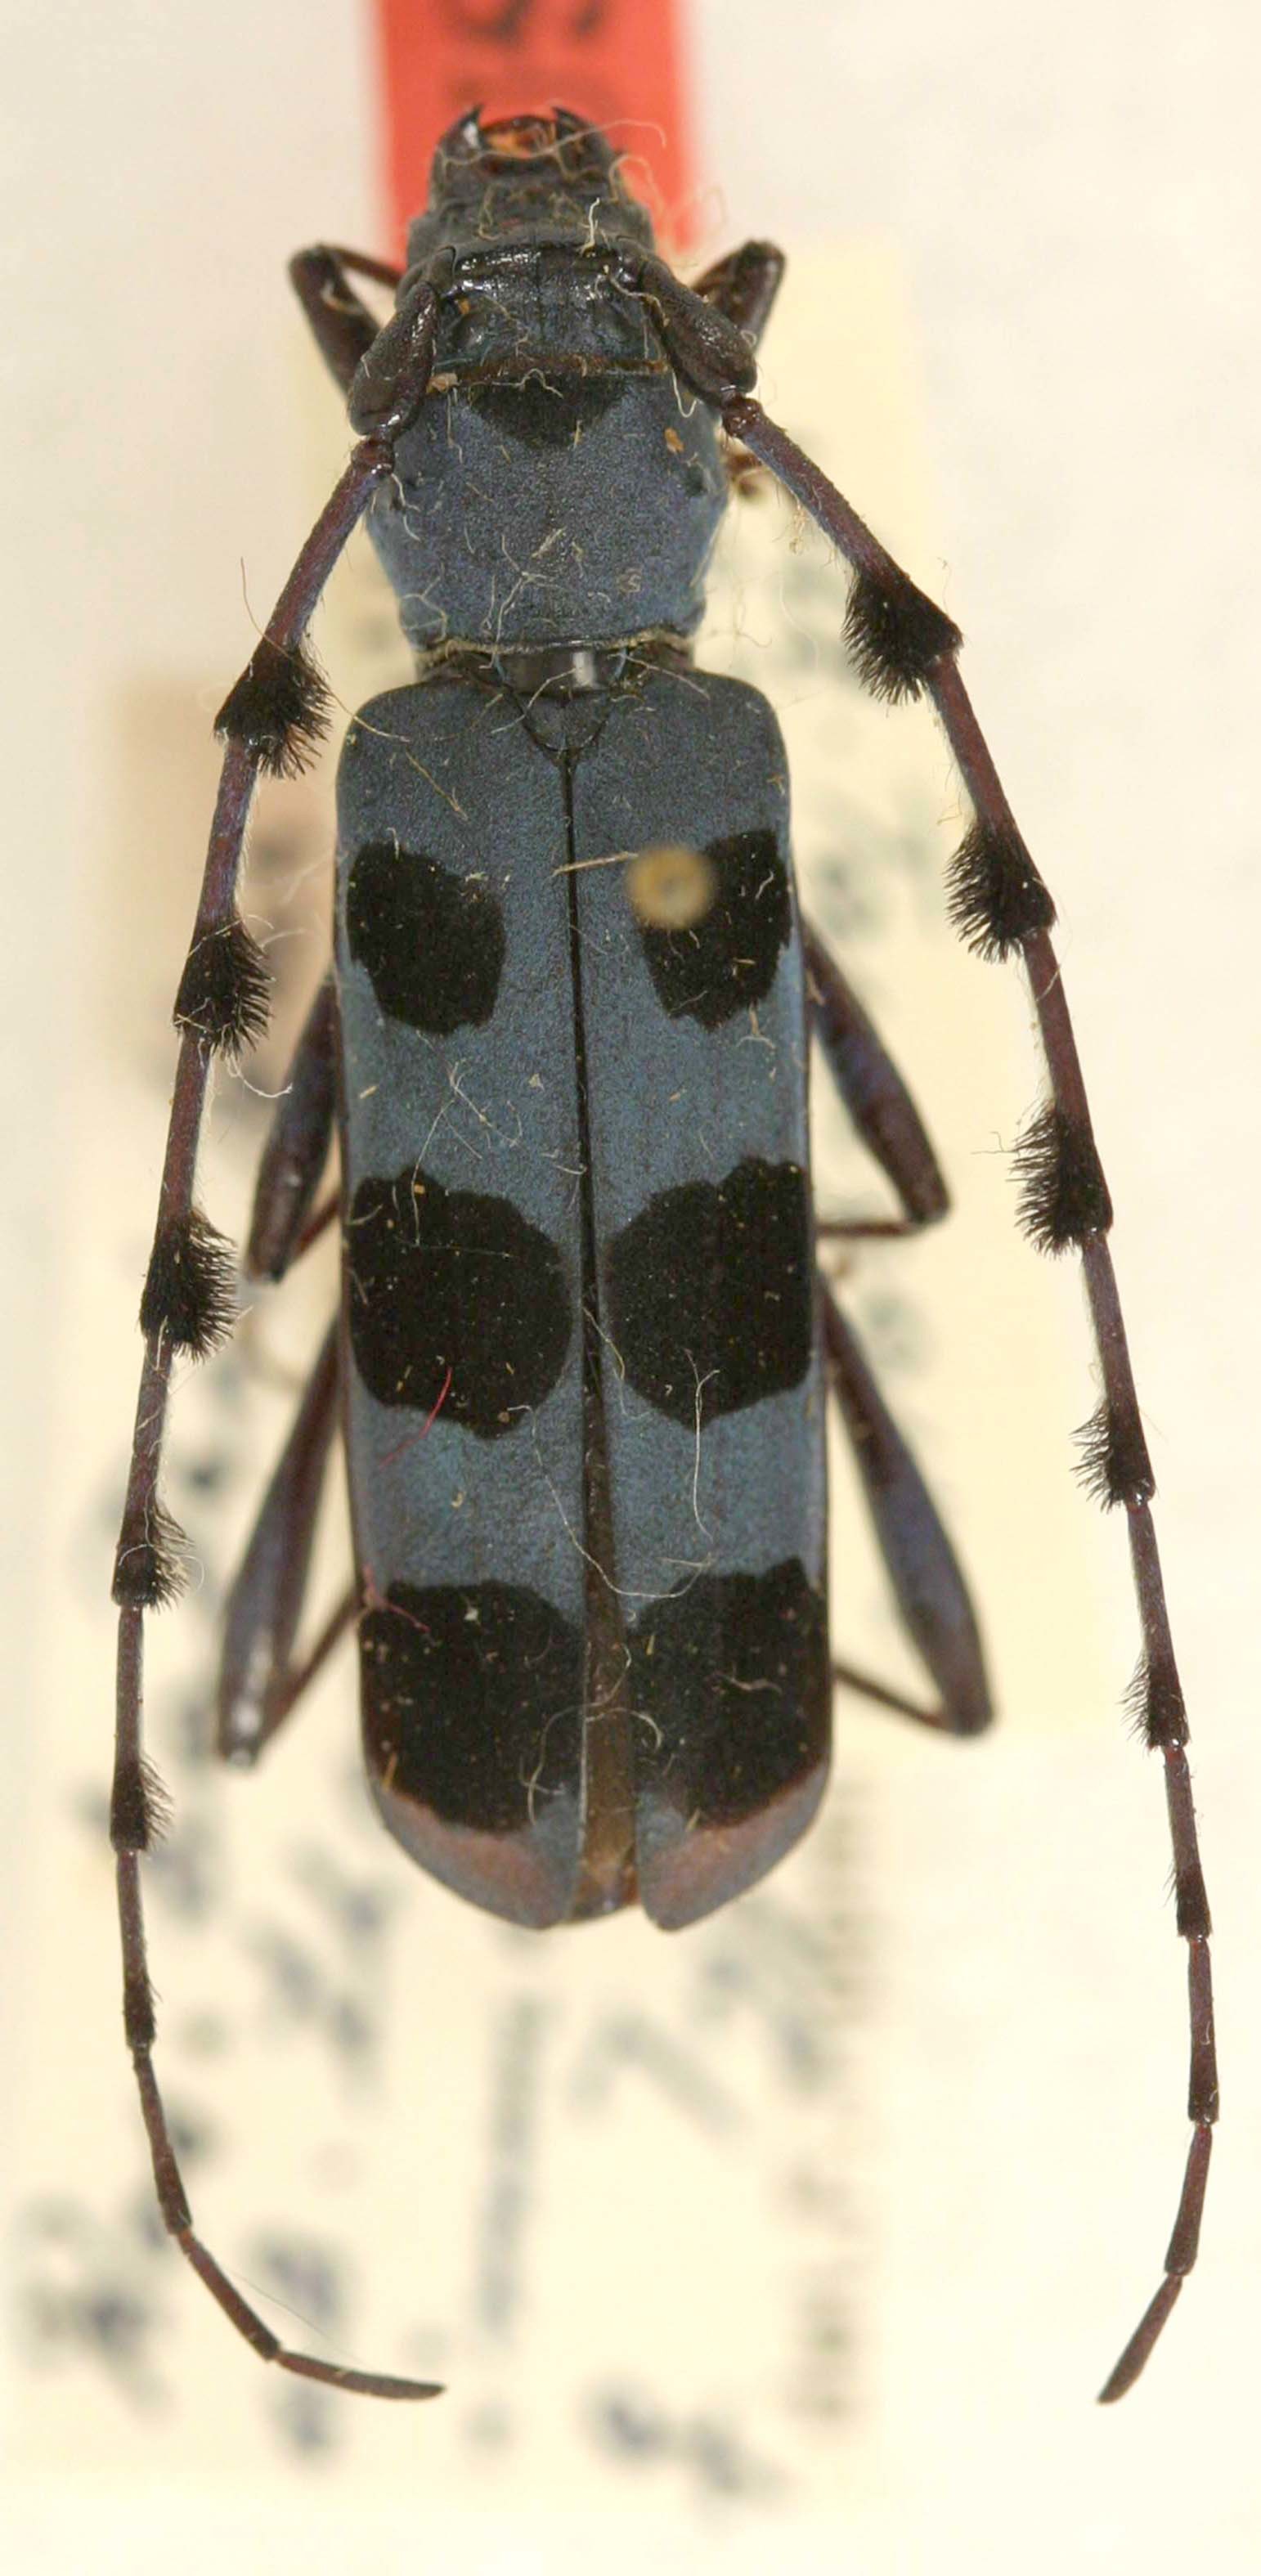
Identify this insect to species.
Rosalia batesi
